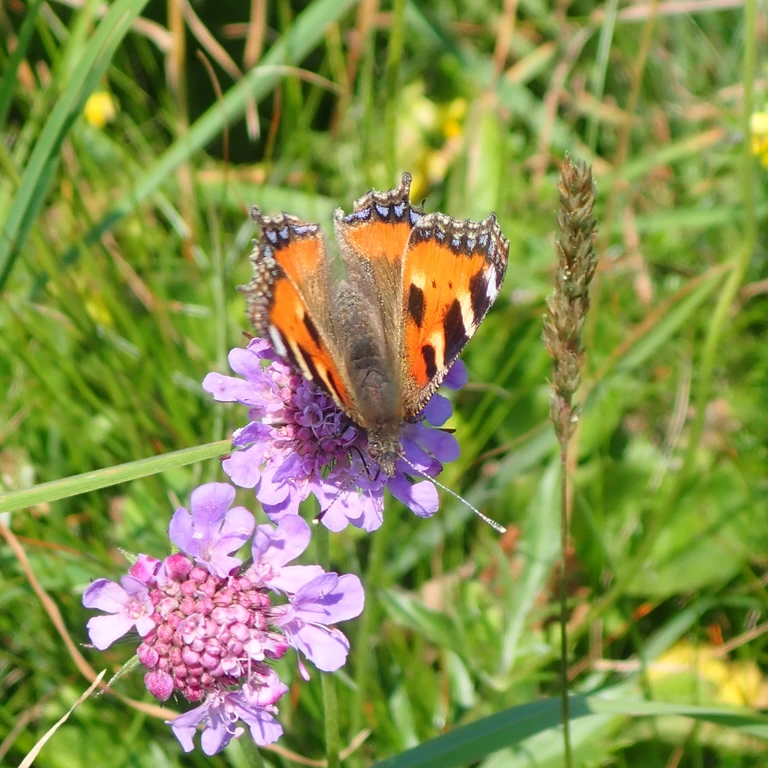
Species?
Aglais urticae
